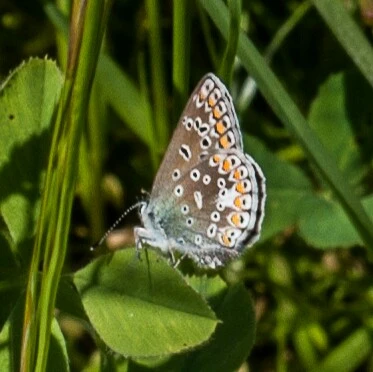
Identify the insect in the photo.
Polyommatus icarus
